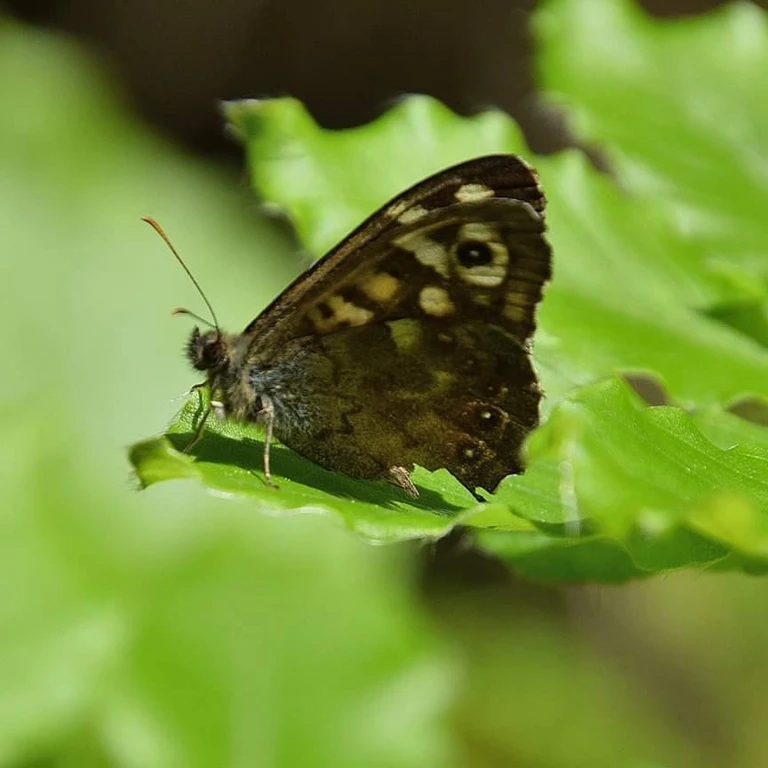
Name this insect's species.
Pararge aegeria
